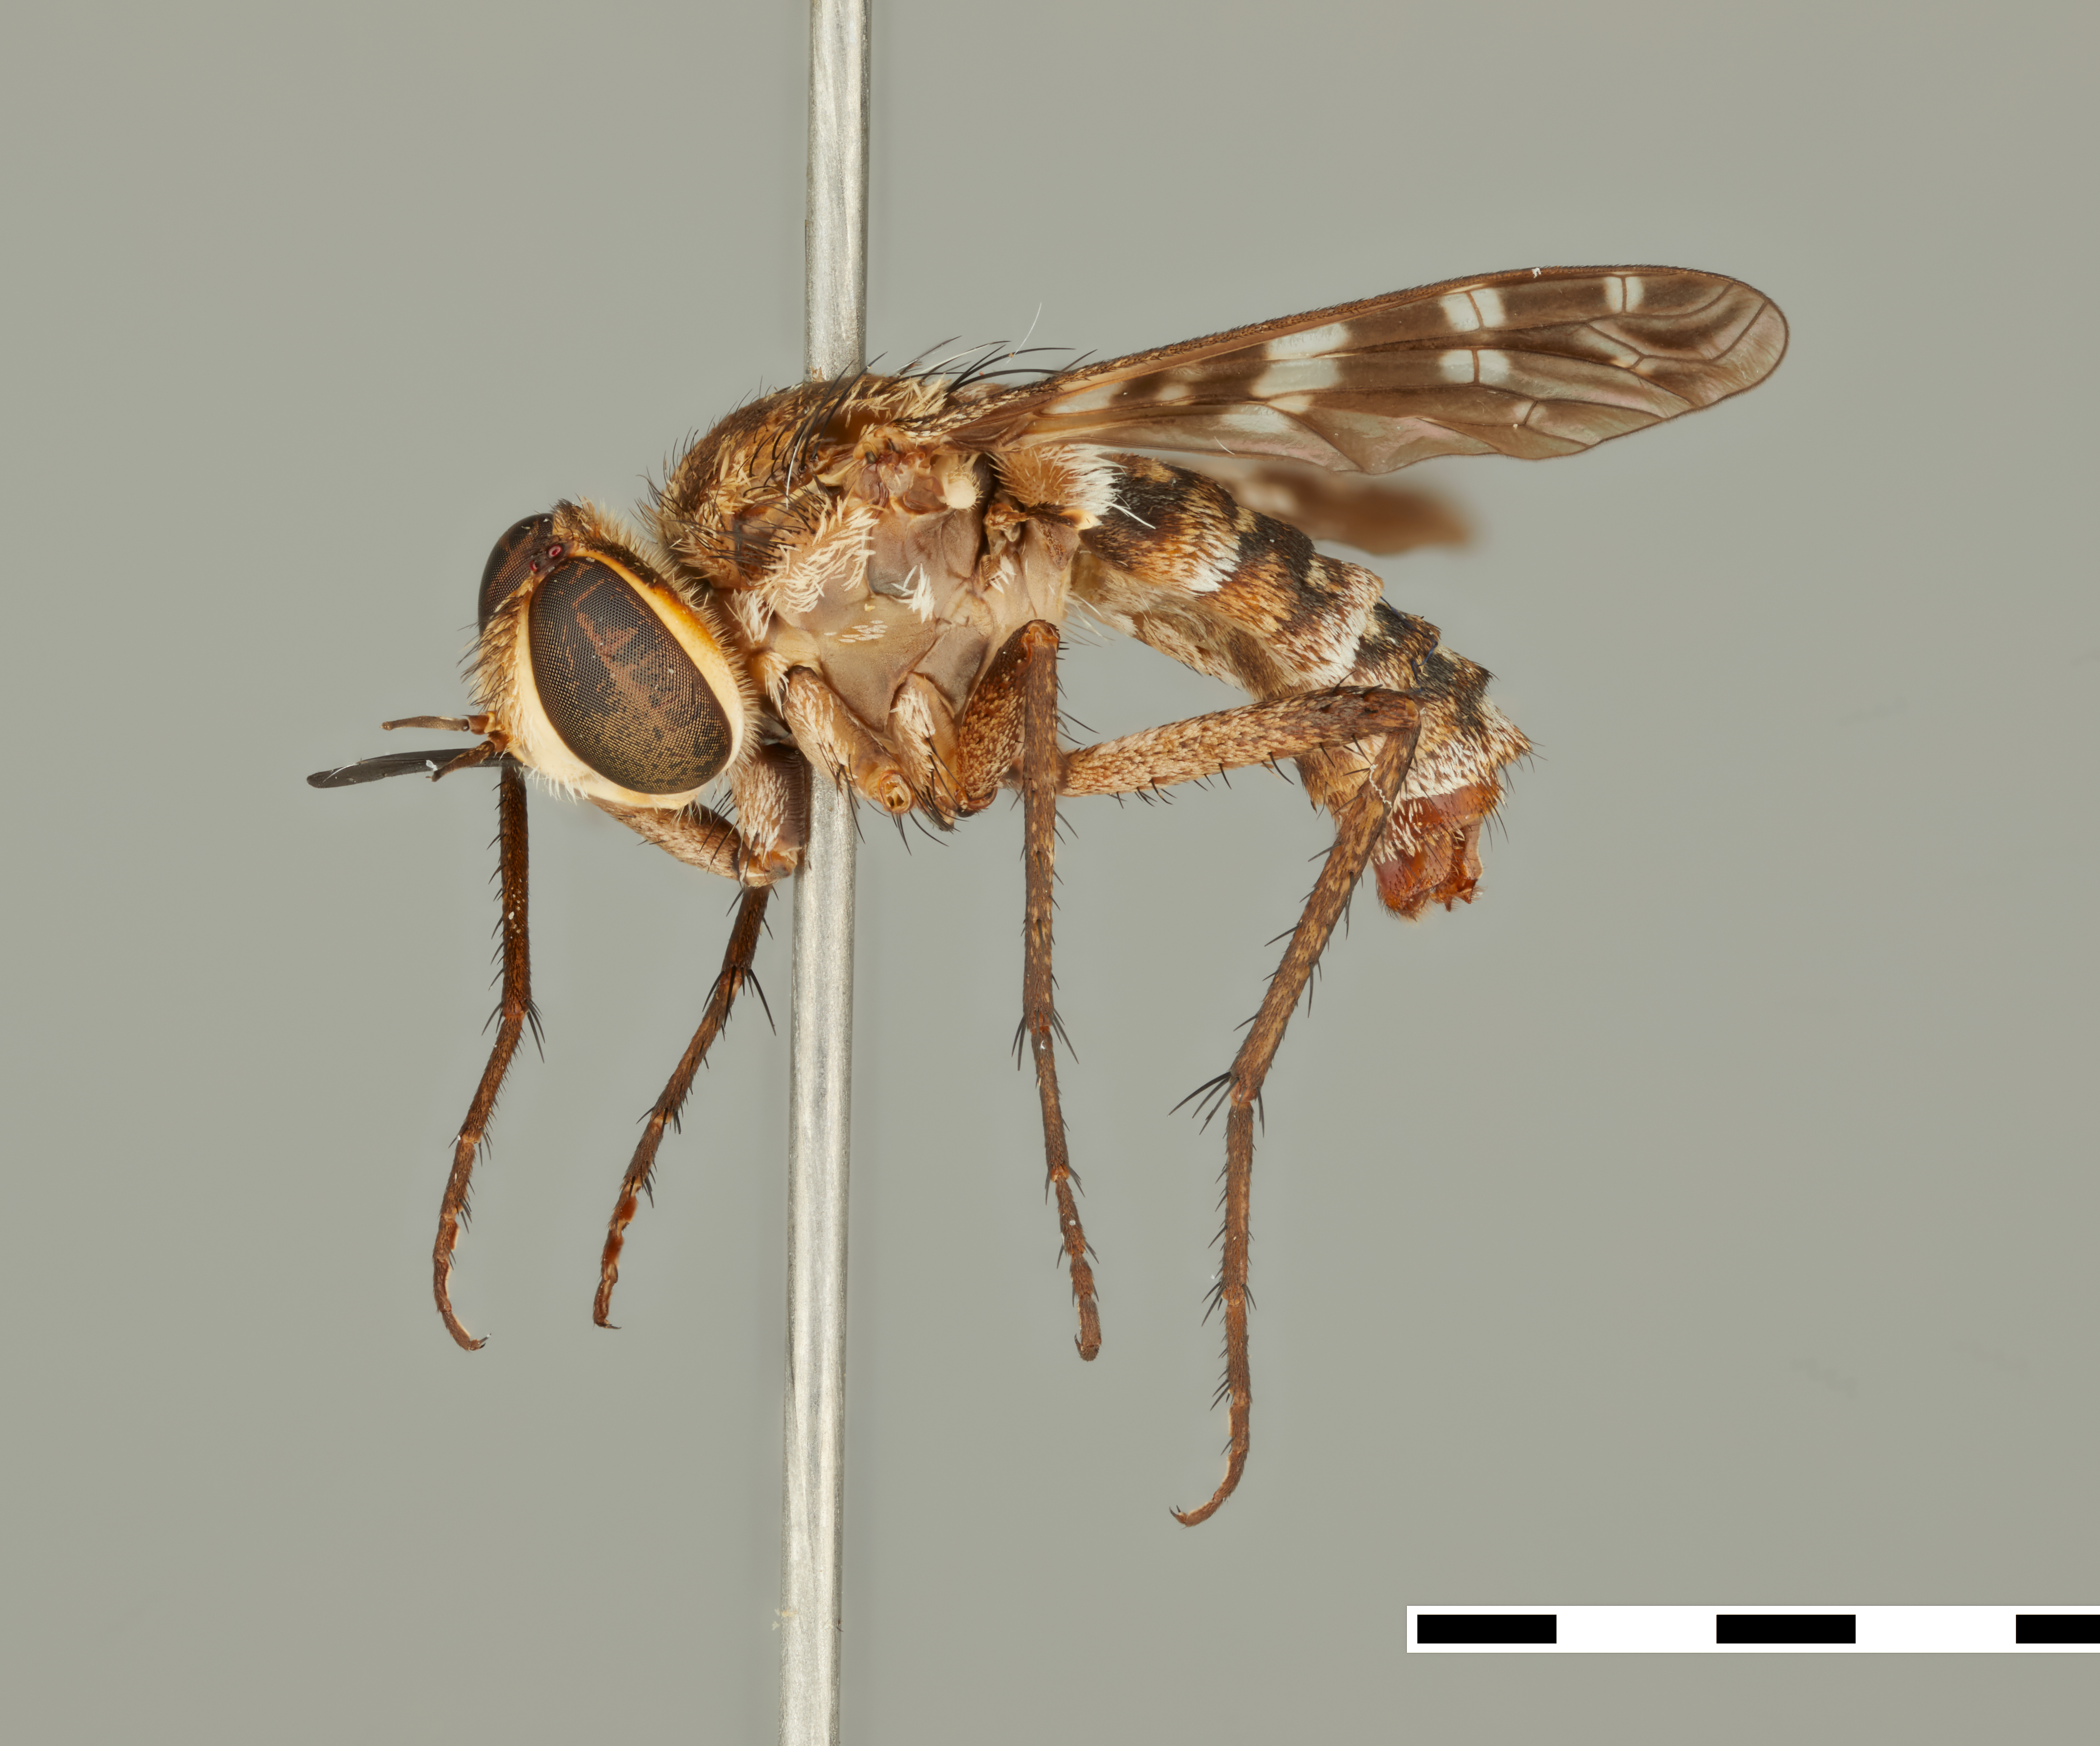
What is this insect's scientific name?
Enica longirostris
